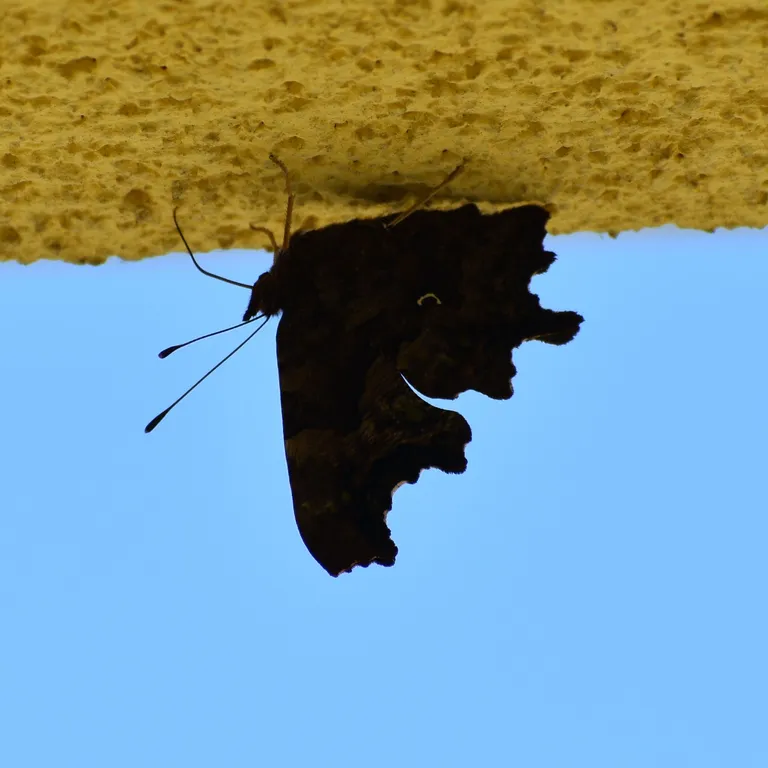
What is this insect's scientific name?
Polygonia c-album
